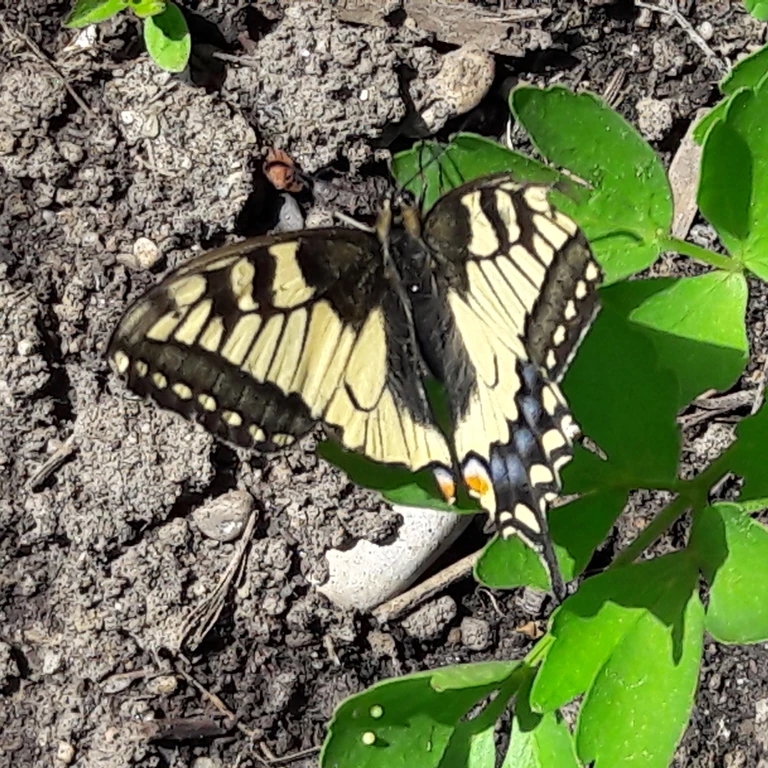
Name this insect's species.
Papilio machaon
